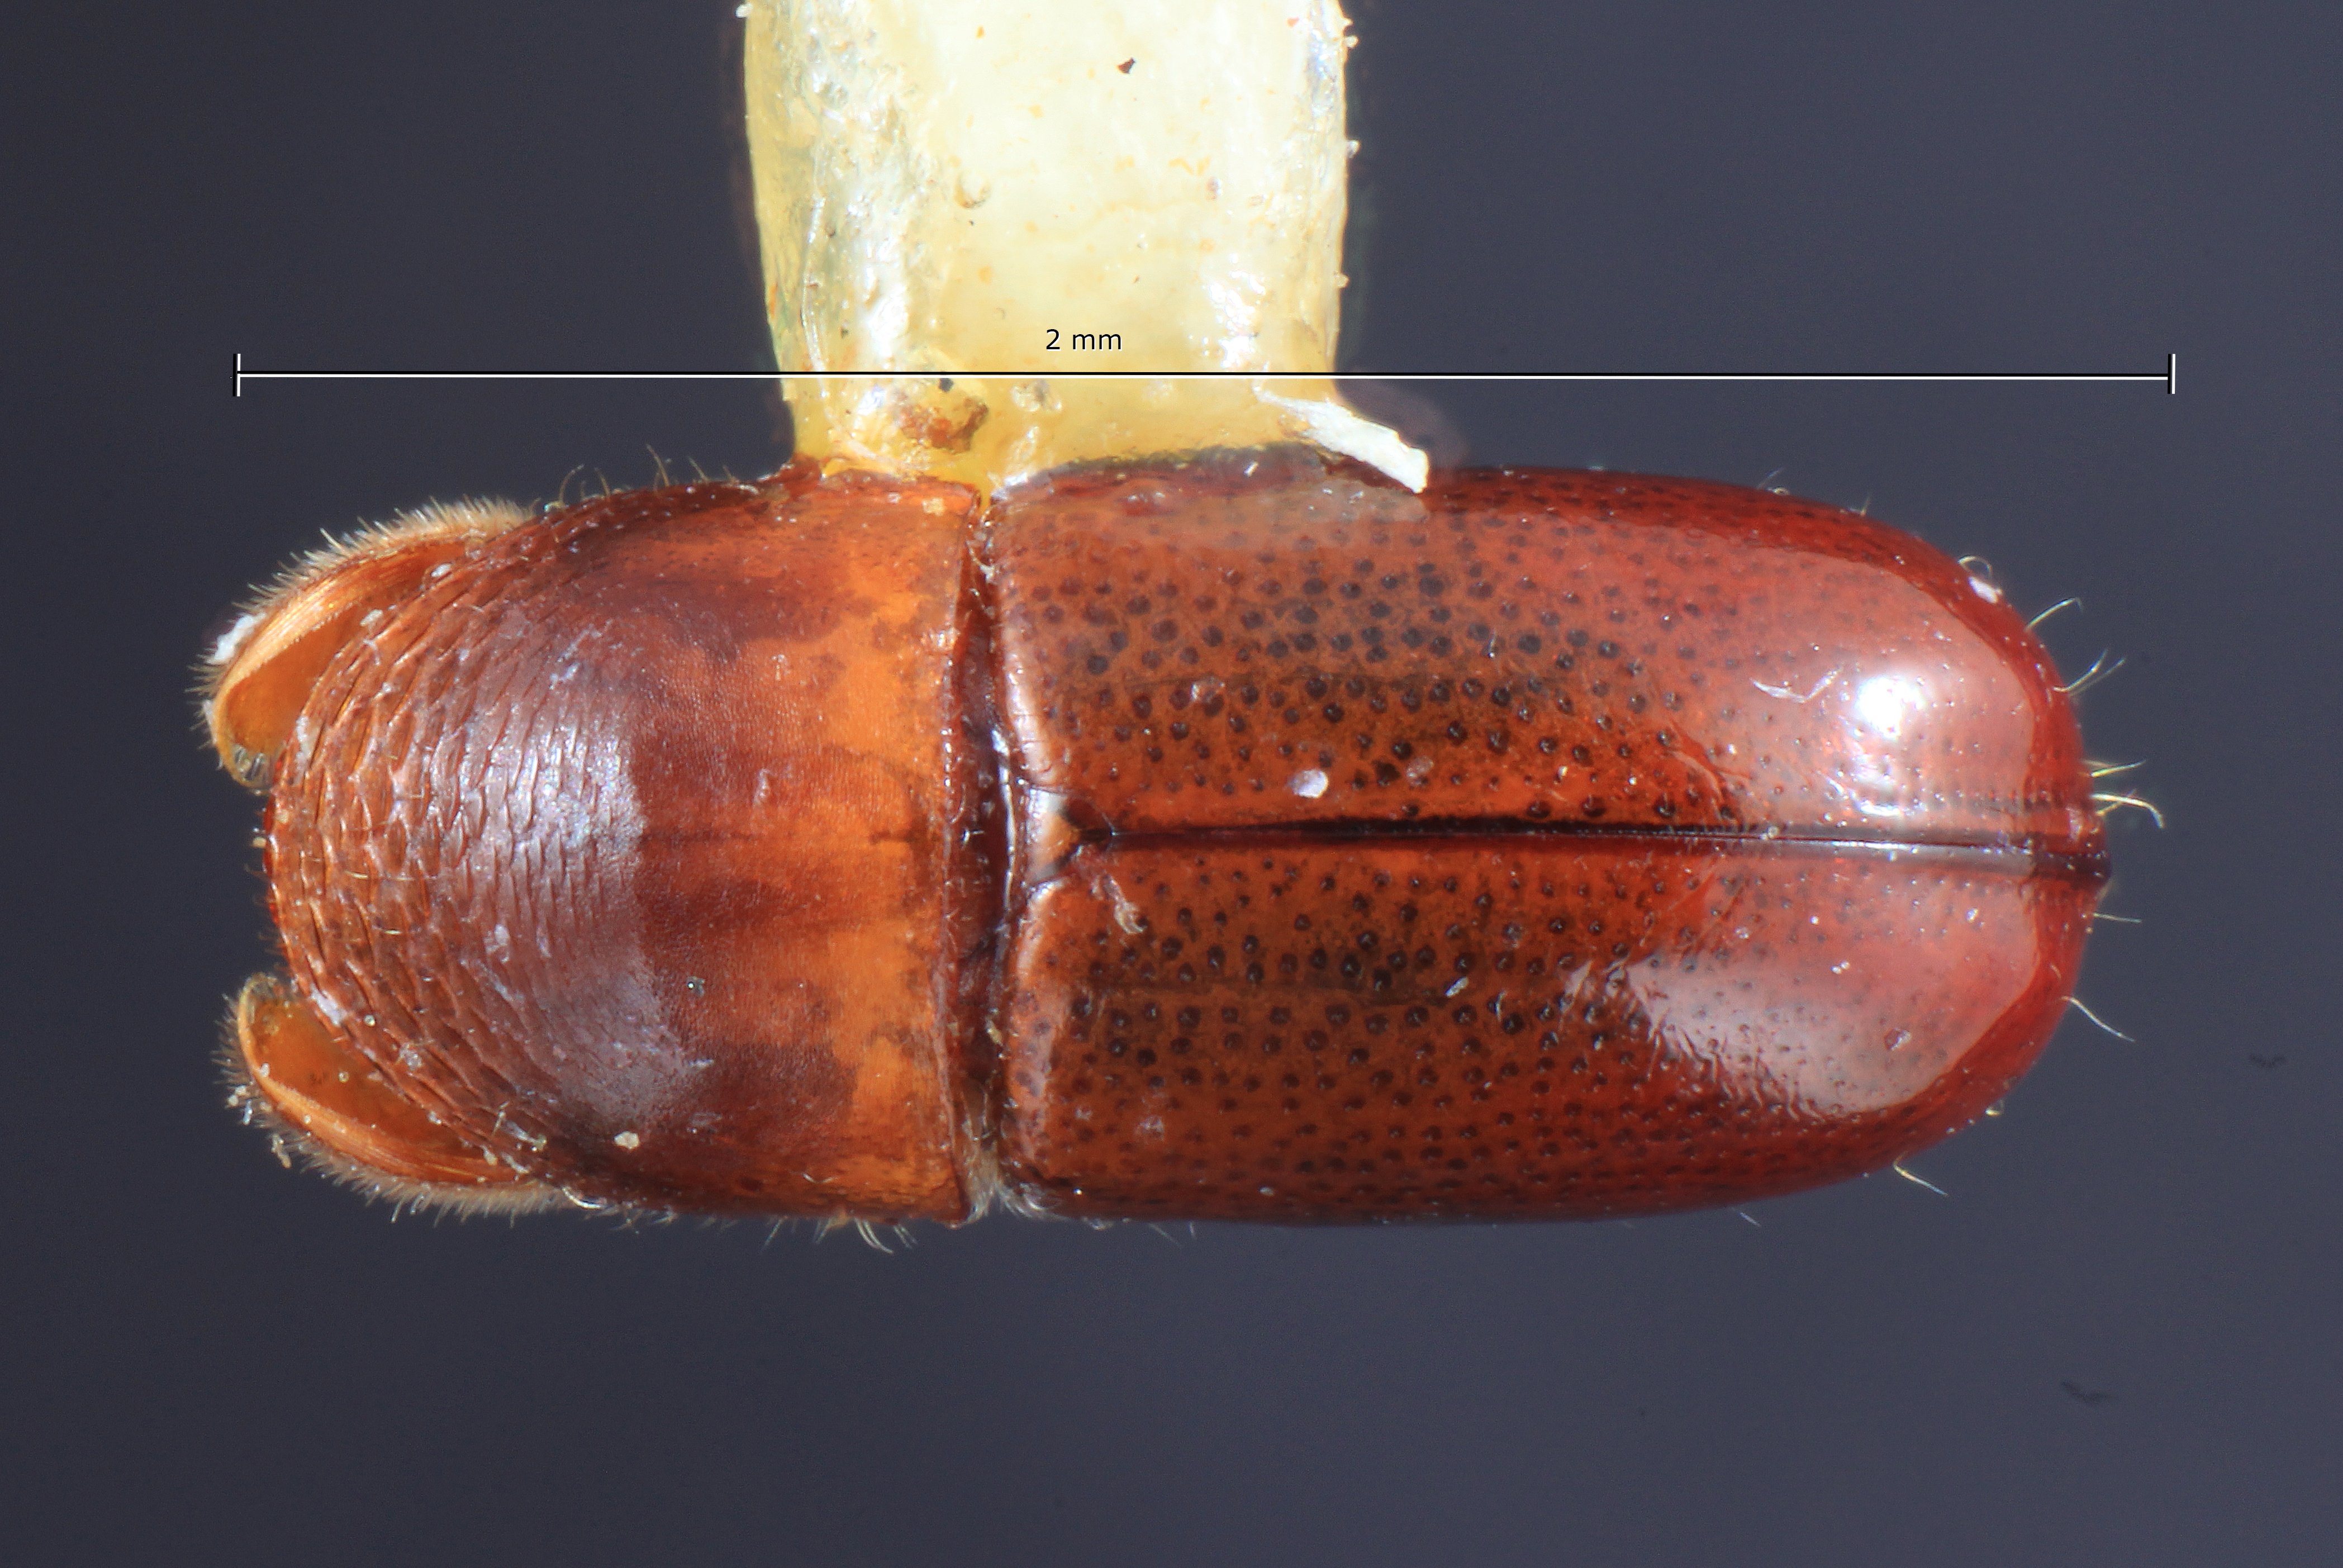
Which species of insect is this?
Corthylus collaris
